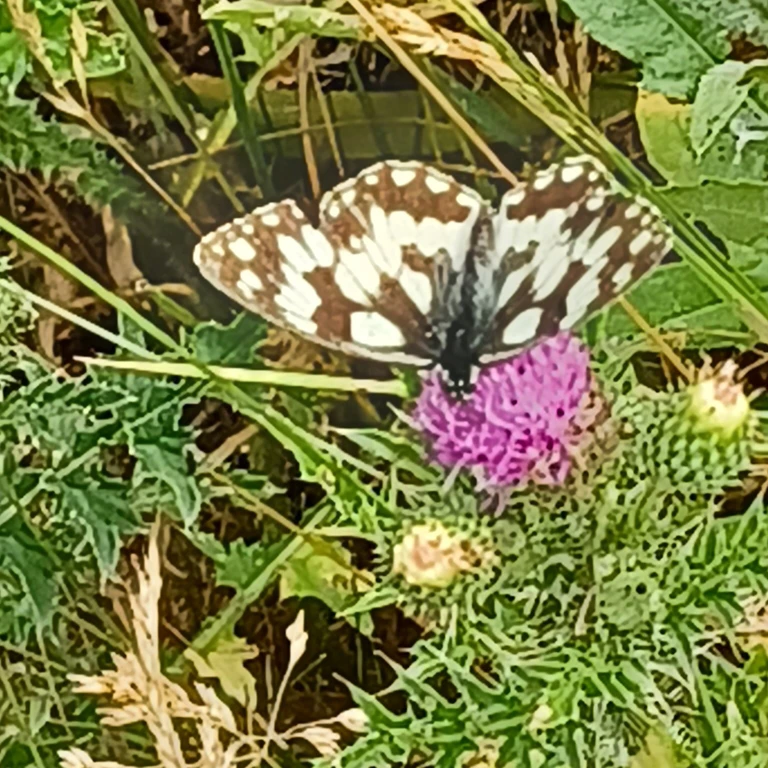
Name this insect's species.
Melanargia galathea
